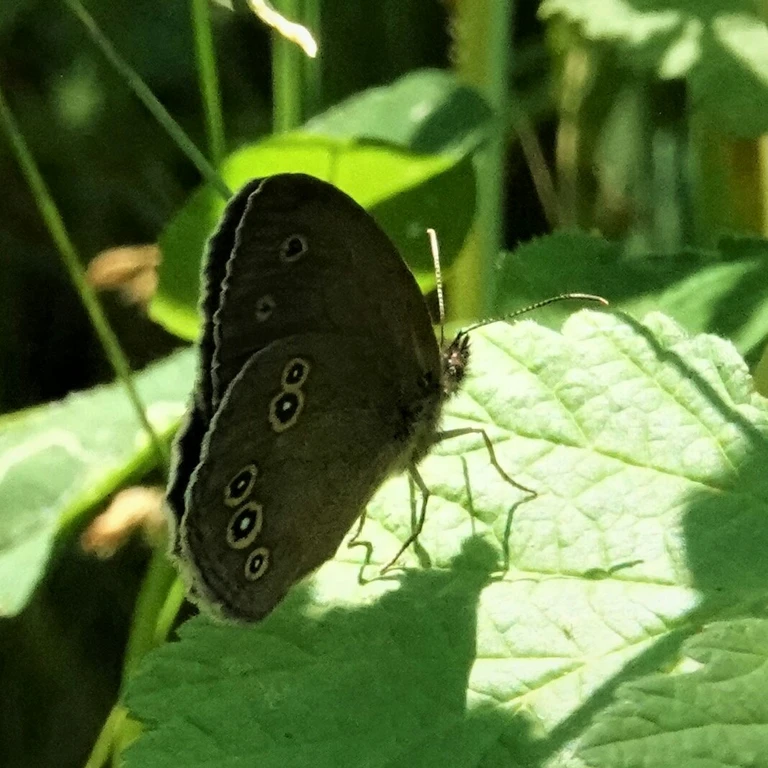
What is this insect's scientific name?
Aphantopus hyperantus
